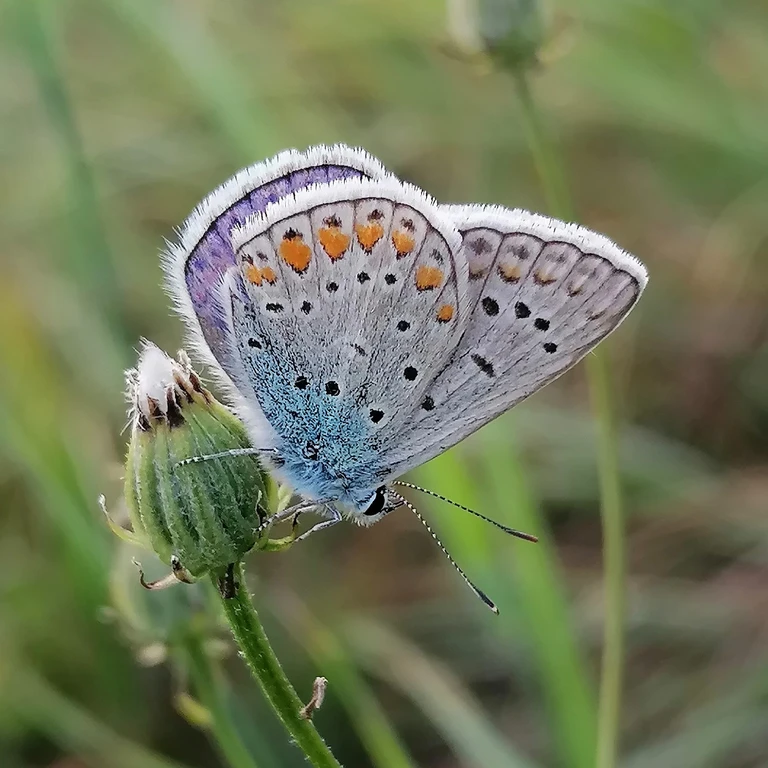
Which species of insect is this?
Polyommatus icarus
